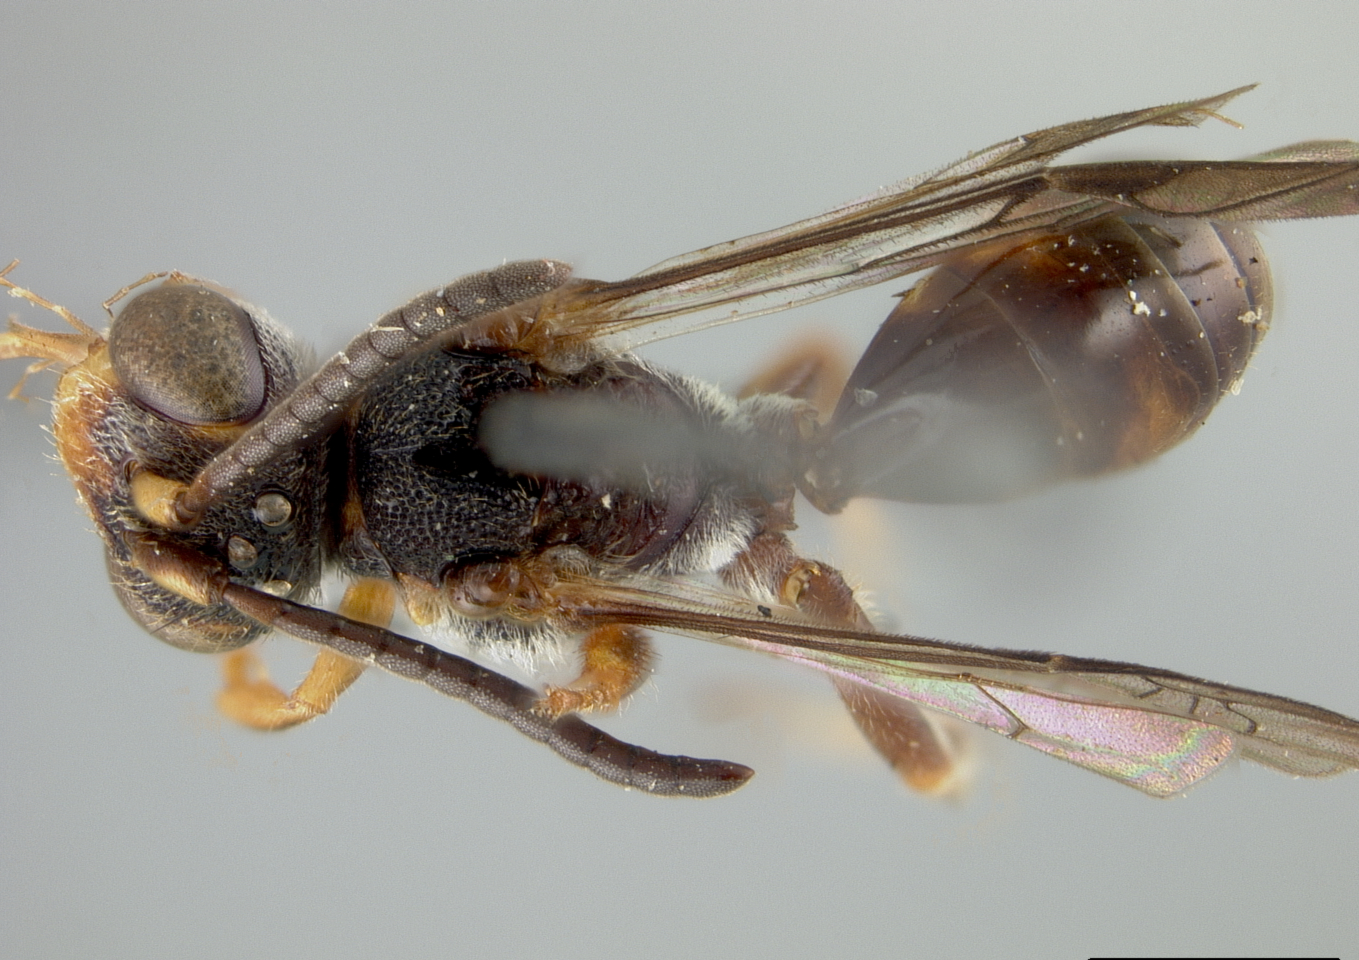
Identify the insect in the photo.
Nomada mindanaonis
